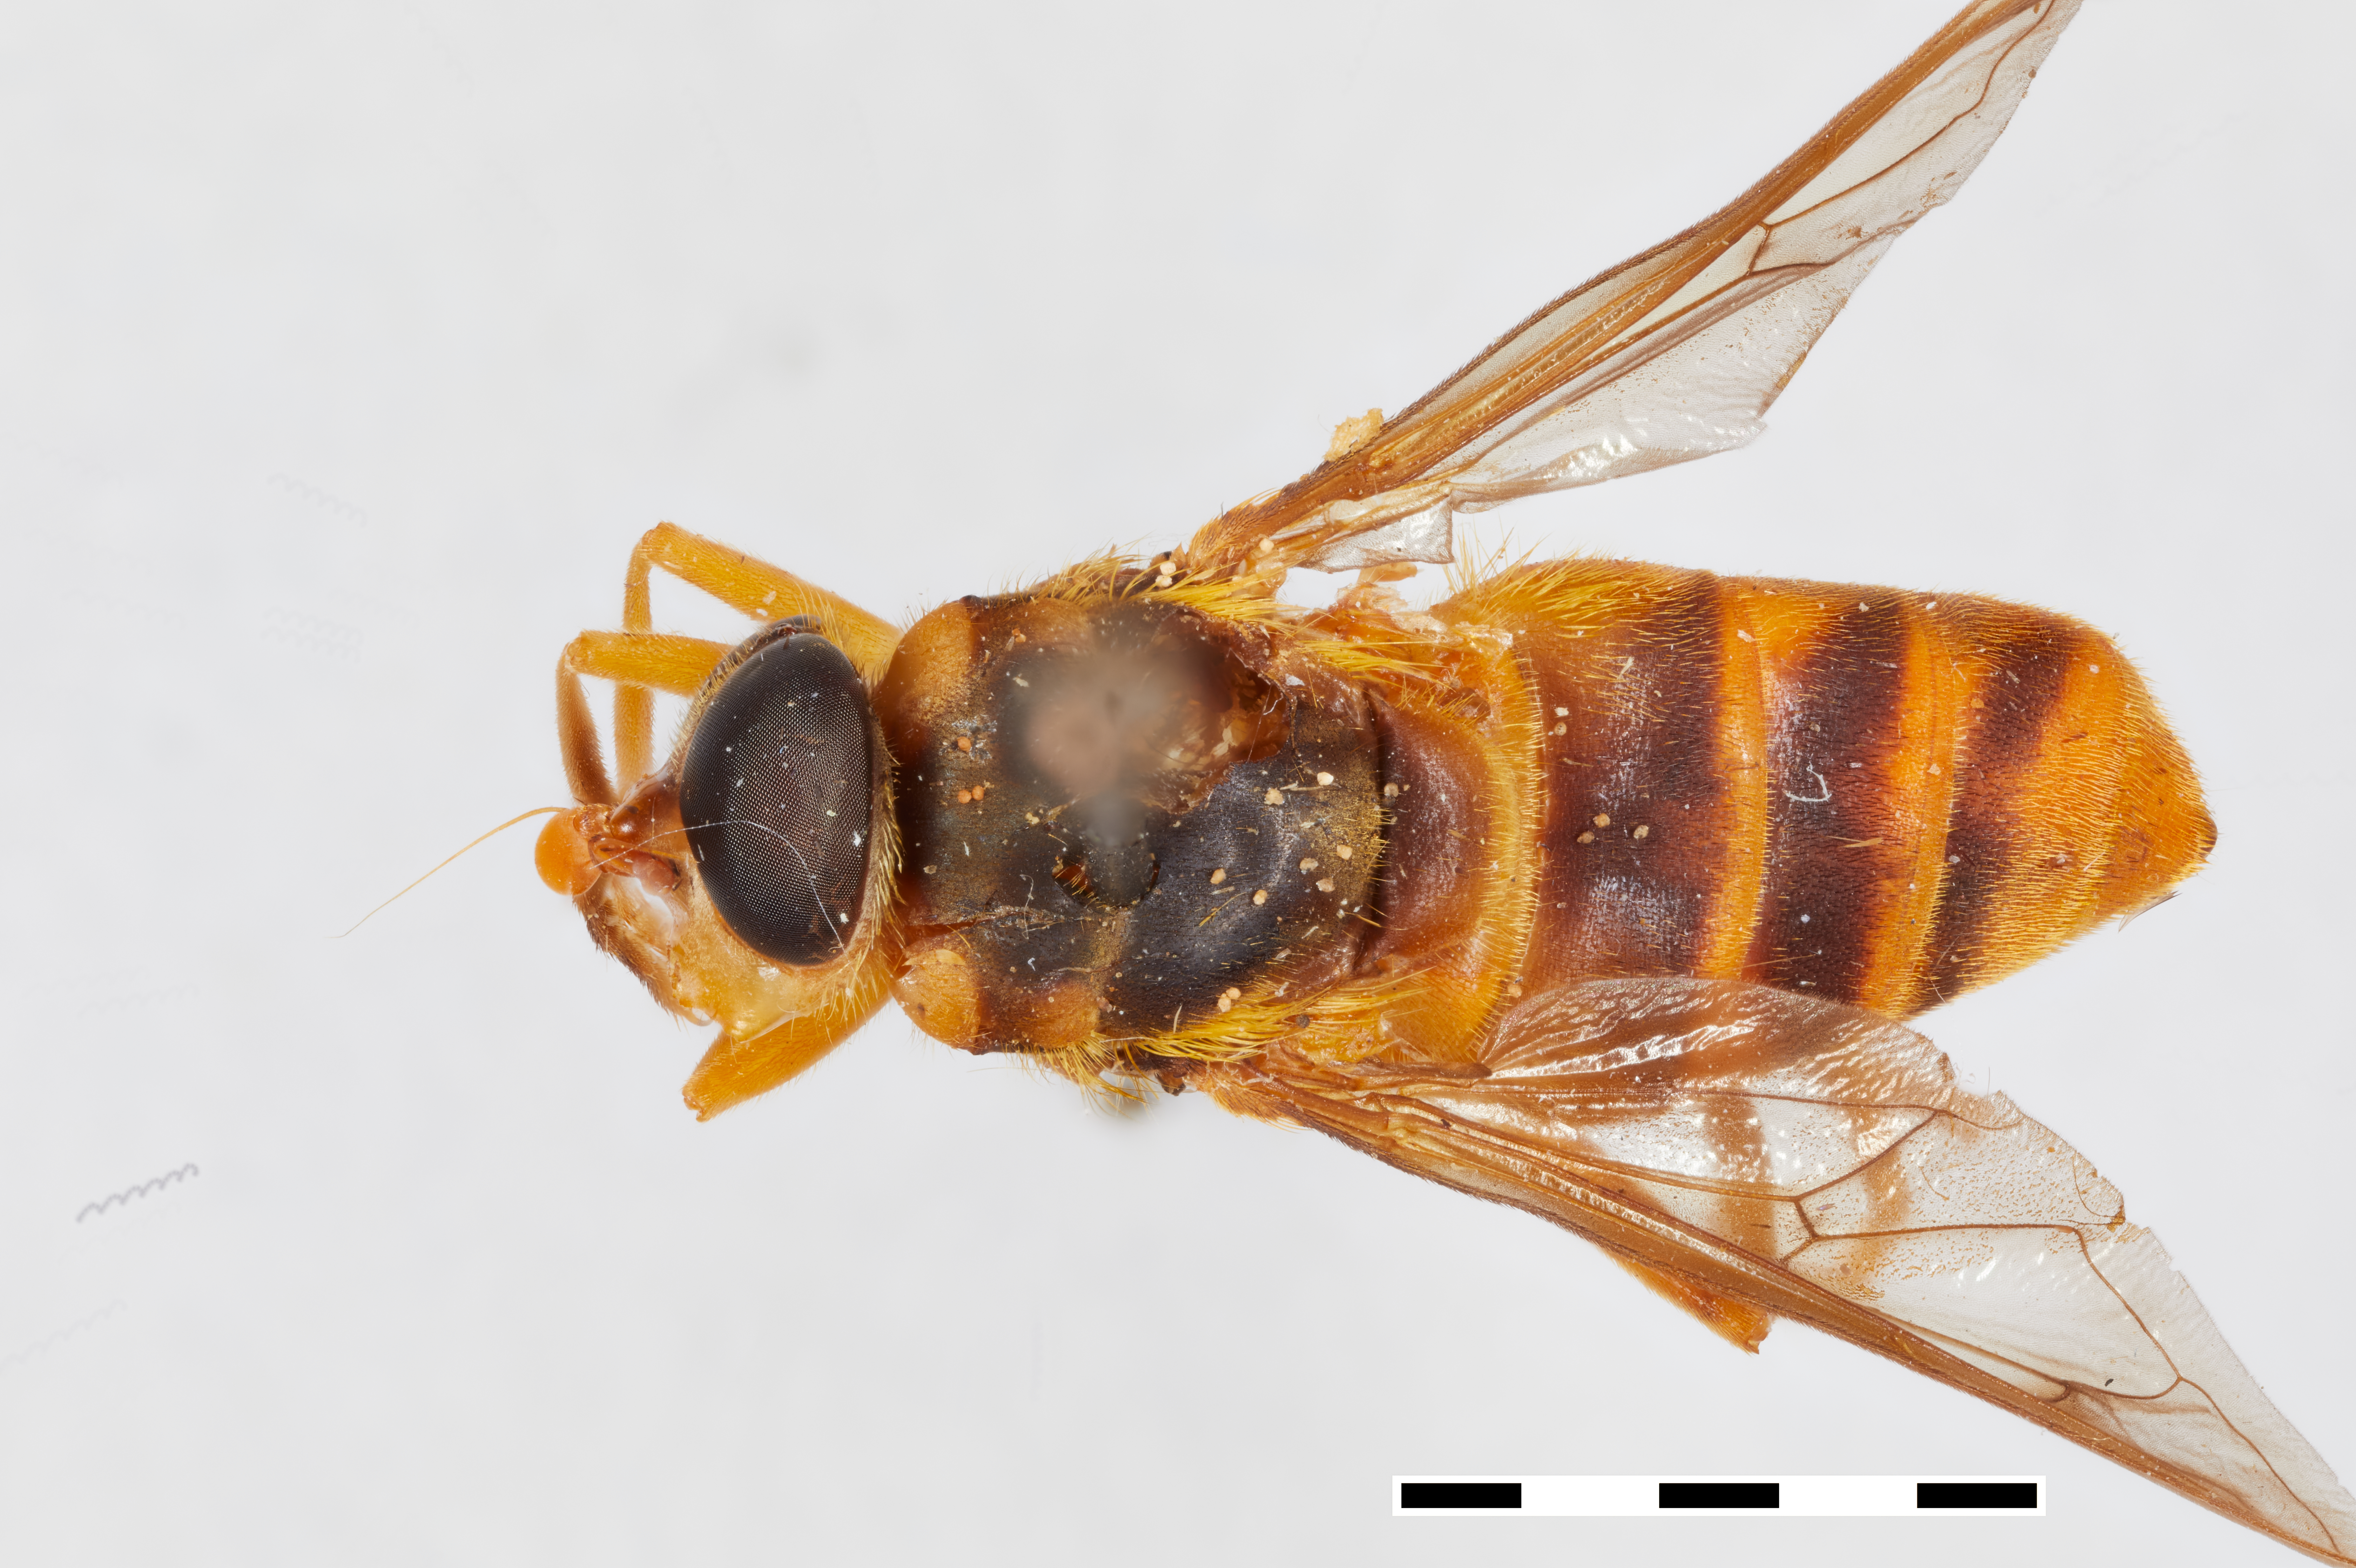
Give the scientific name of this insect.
Korinchia flavissima
